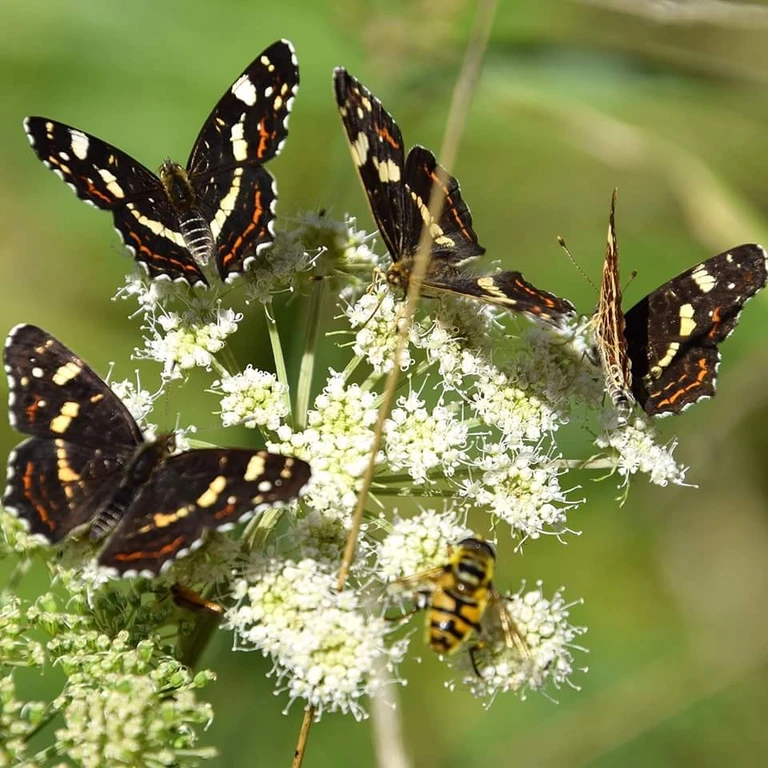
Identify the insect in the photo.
Araschnia levana
